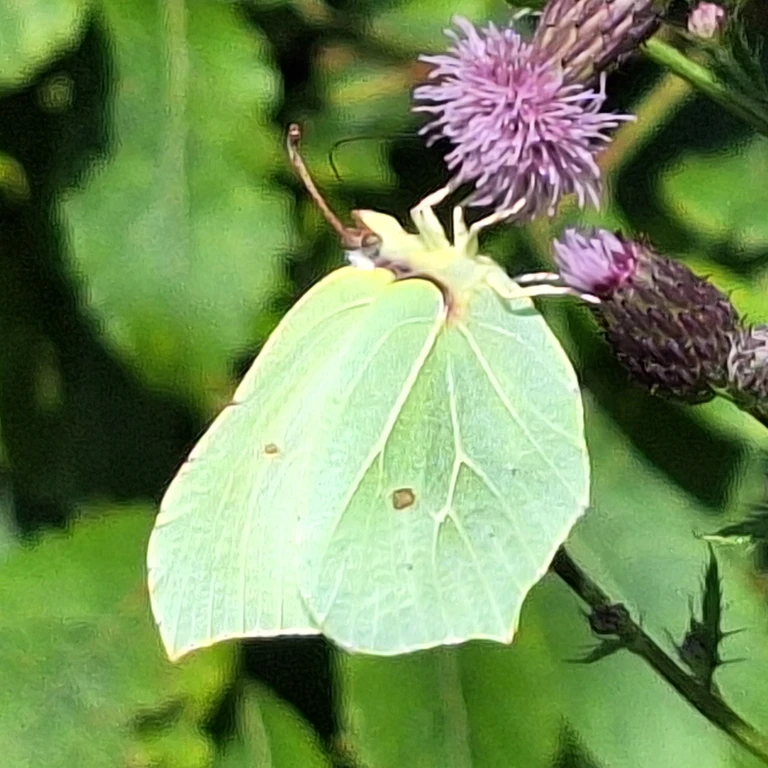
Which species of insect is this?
Gonepteryx rhamni
